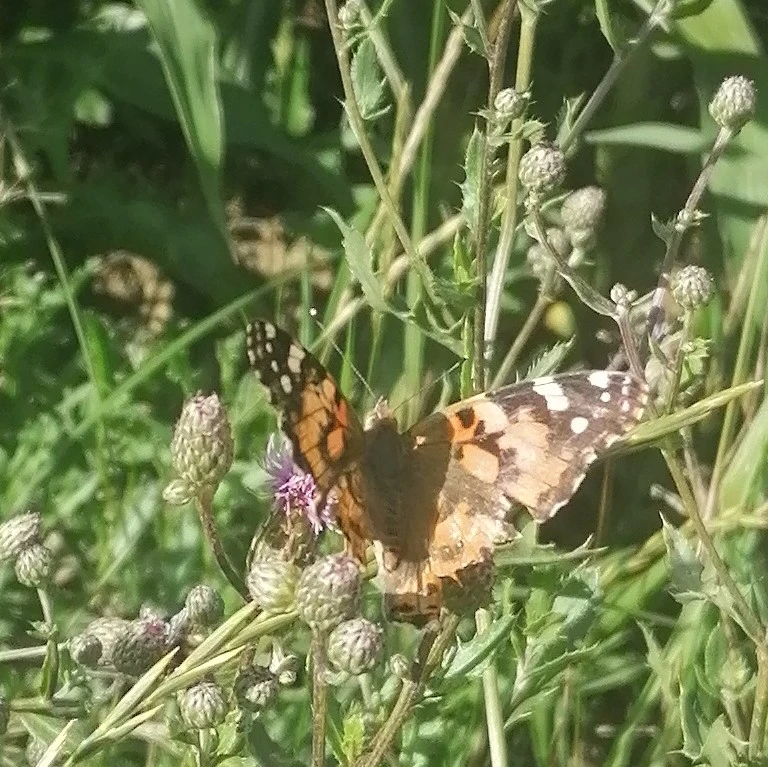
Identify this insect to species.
Vanessa cardui
